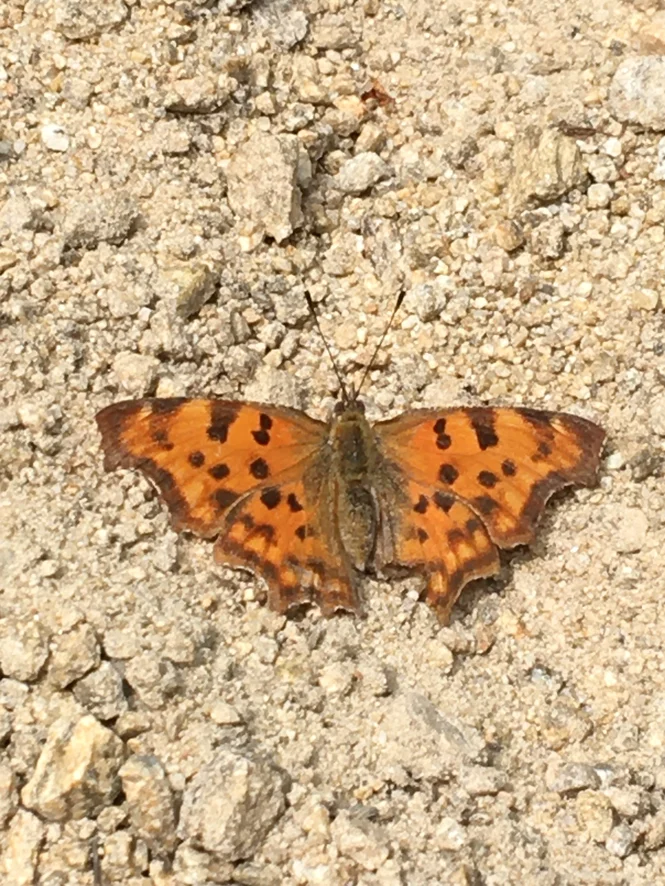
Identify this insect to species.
Polygonia c-album
